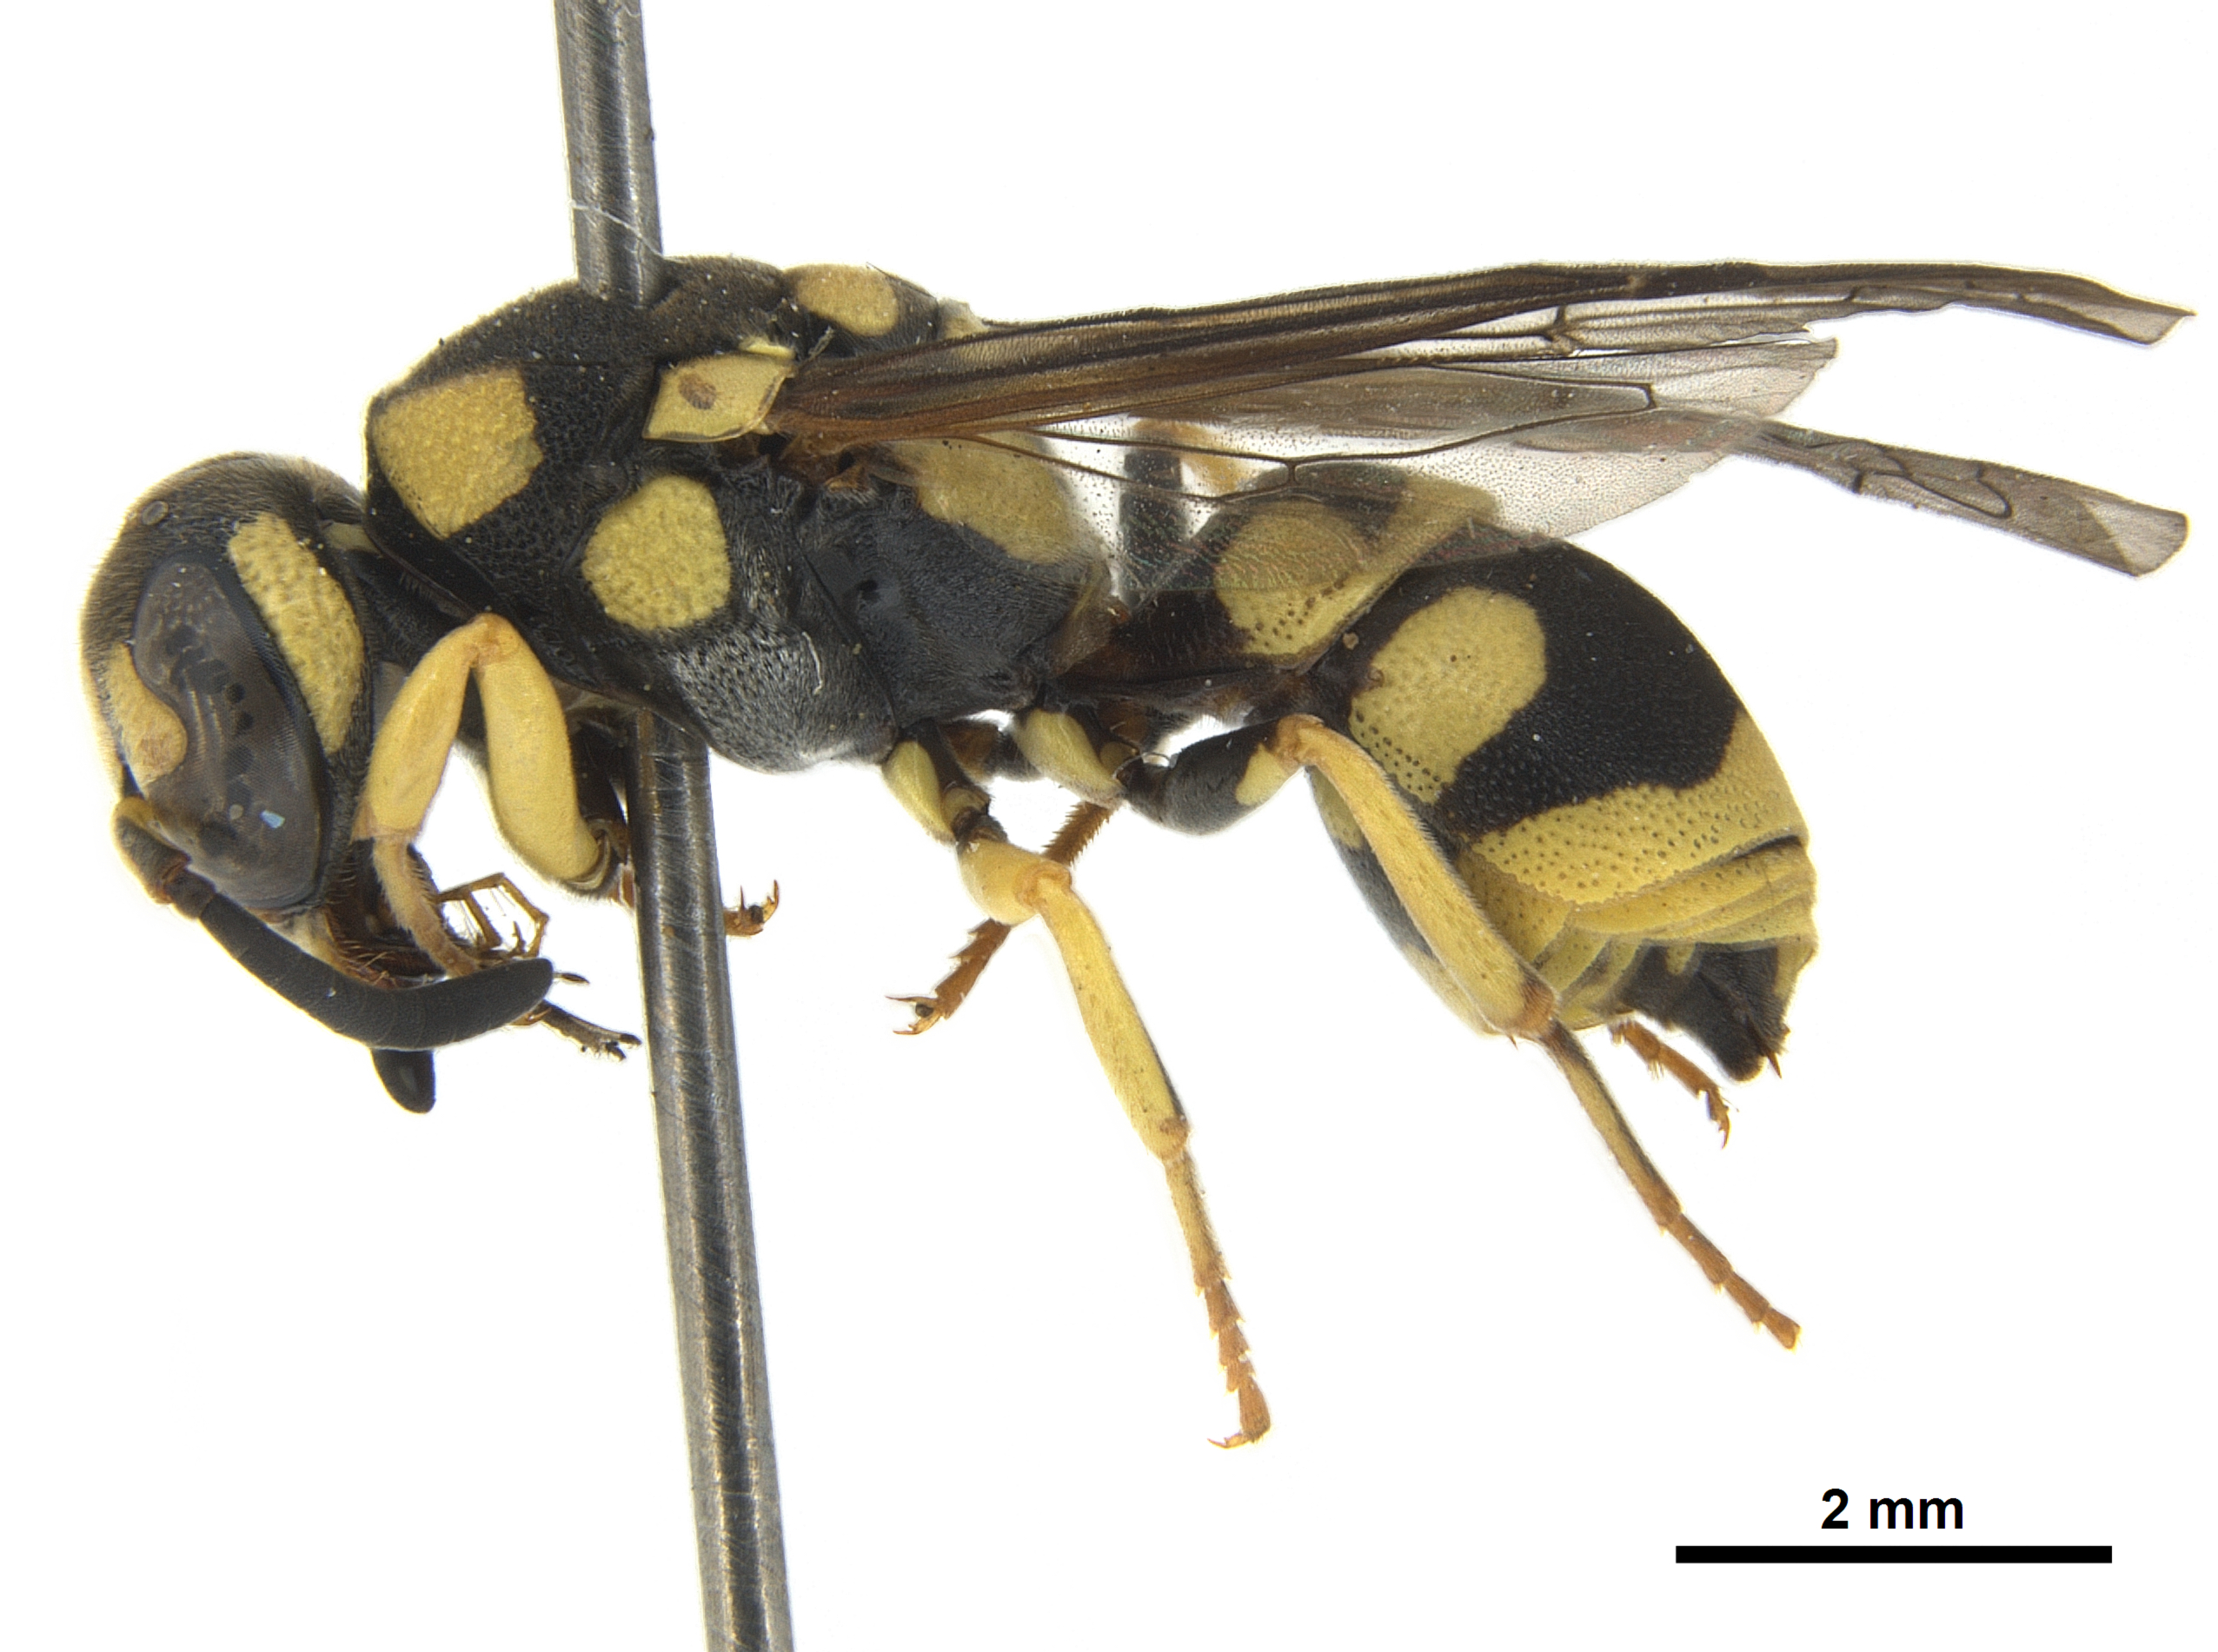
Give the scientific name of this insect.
Antepipona ovalis
